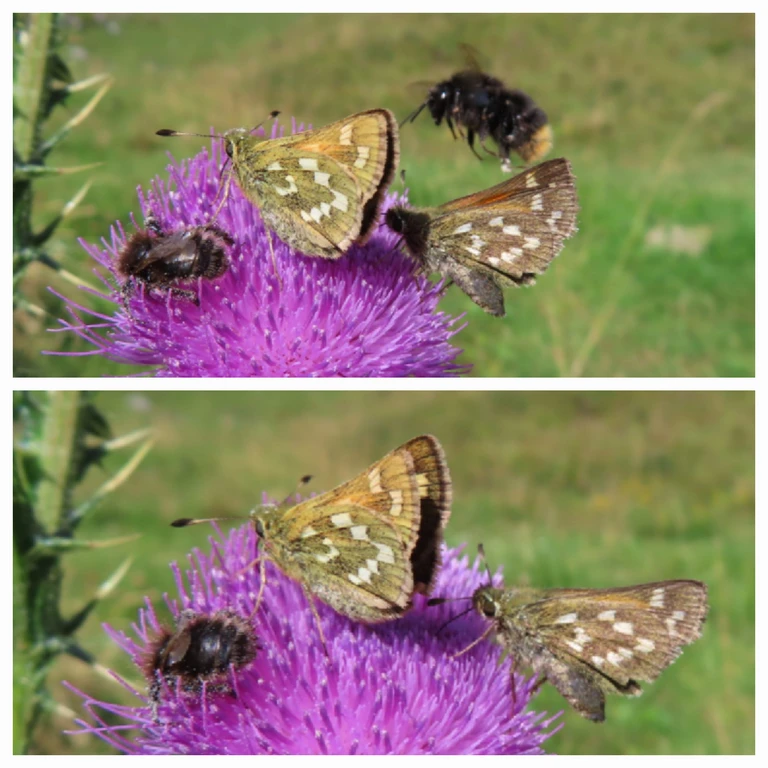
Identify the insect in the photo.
Hesperia comma
